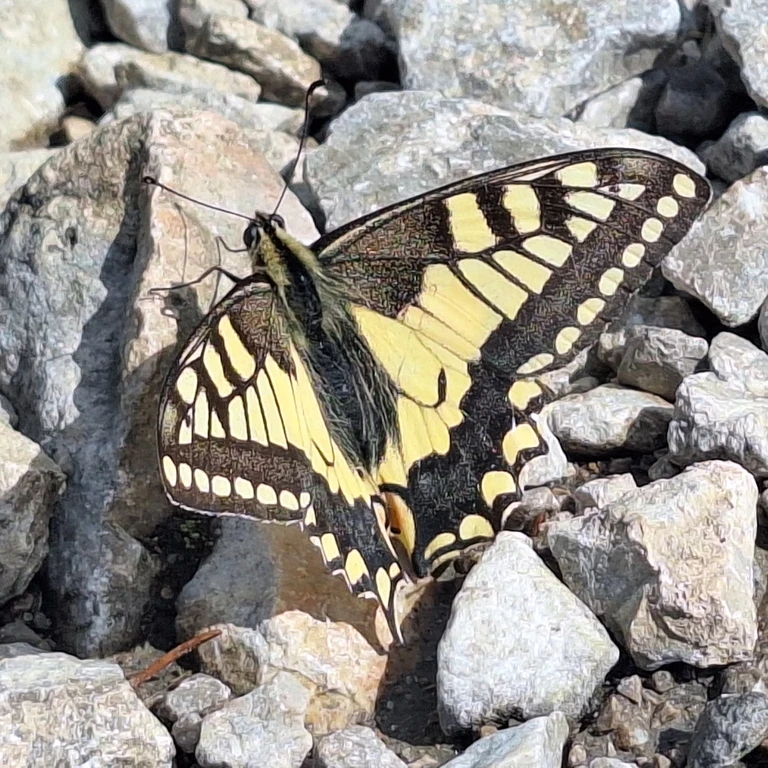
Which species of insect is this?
Papilio machaon
